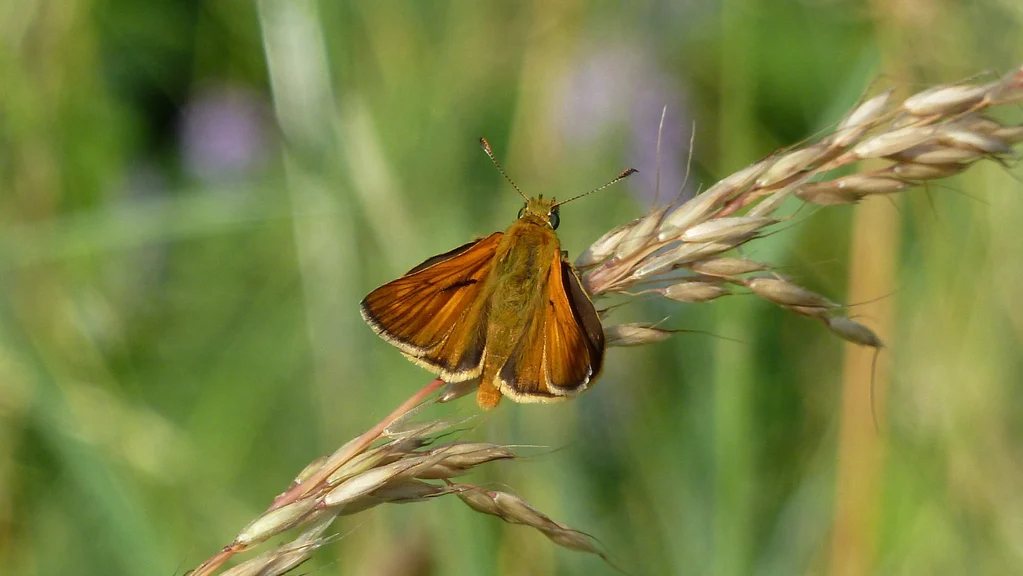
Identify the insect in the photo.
Ochlodes sylvanus (also Ochlodes venata)
